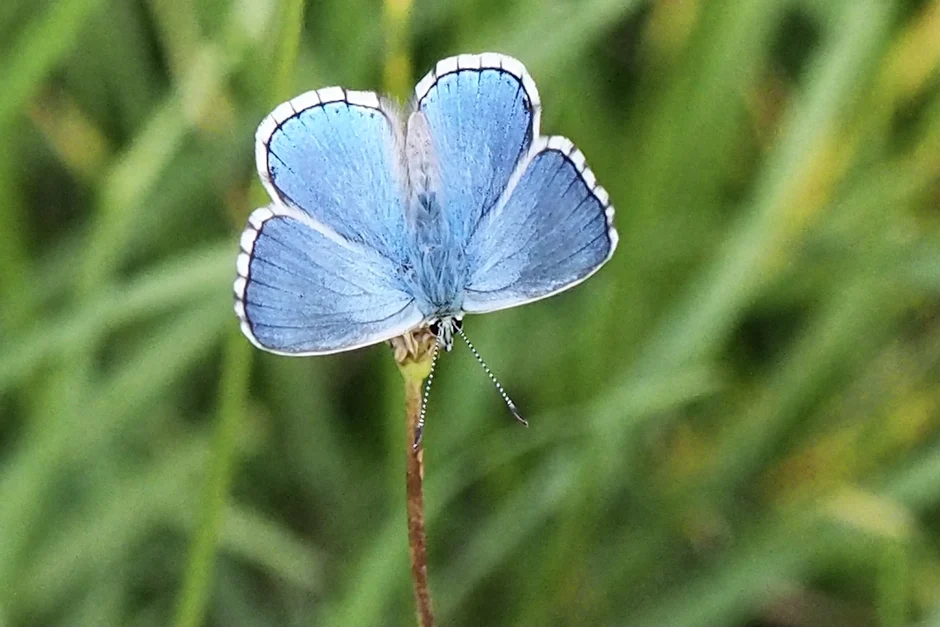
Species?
Lysandra bellargus
